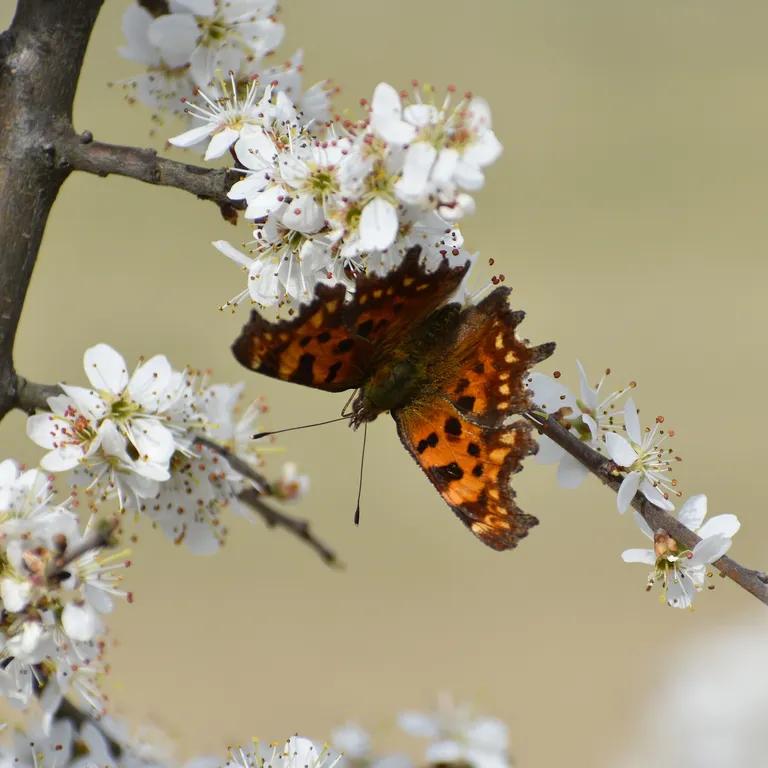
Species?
Polygonia c-album
